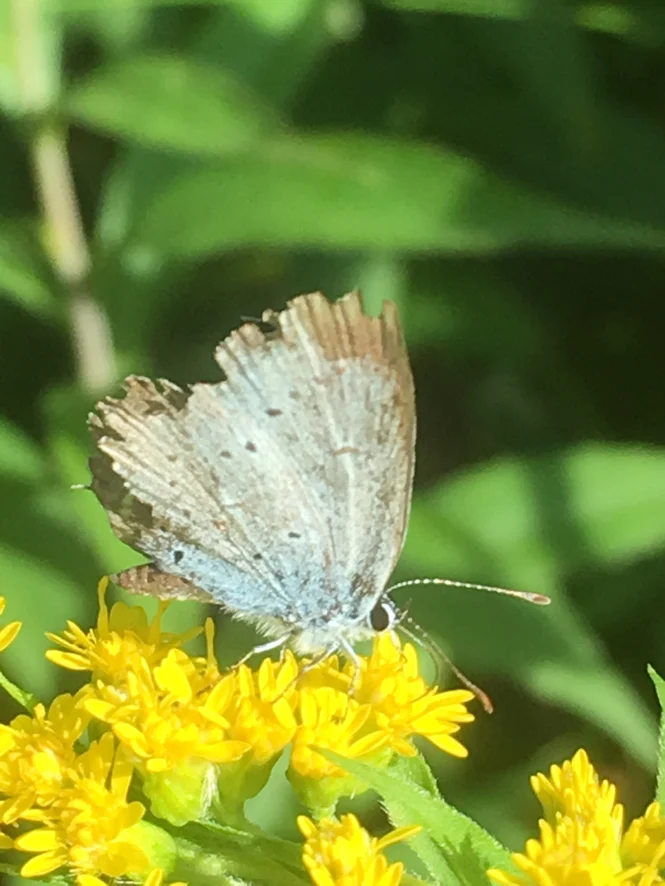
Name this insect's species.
Cupido argiades (also Elkalyce argiades)
